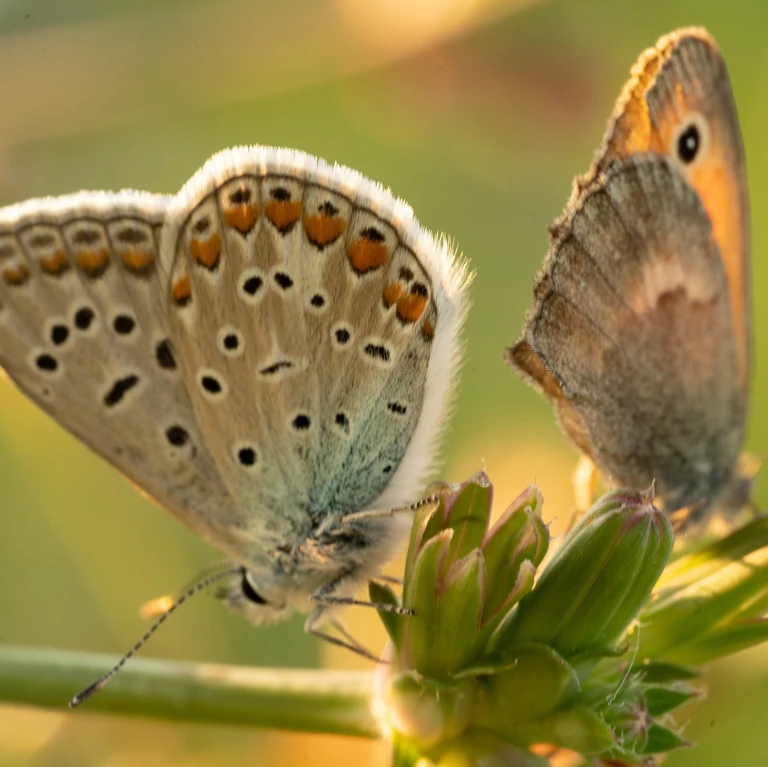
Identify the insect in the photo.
Polyommatus icarus
